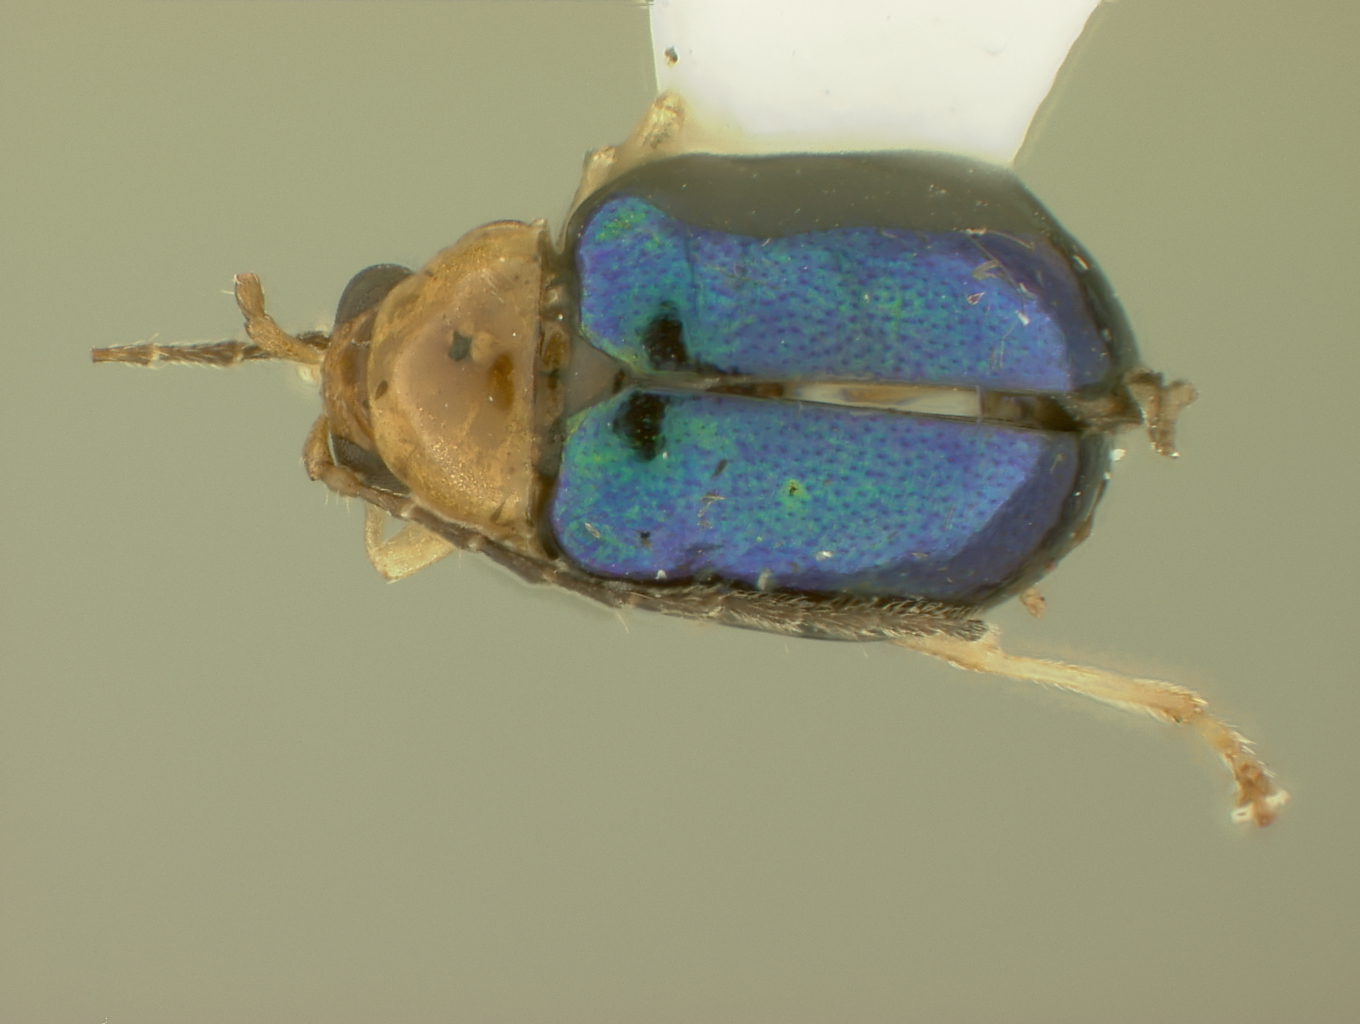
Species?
Homoschema blakeae
